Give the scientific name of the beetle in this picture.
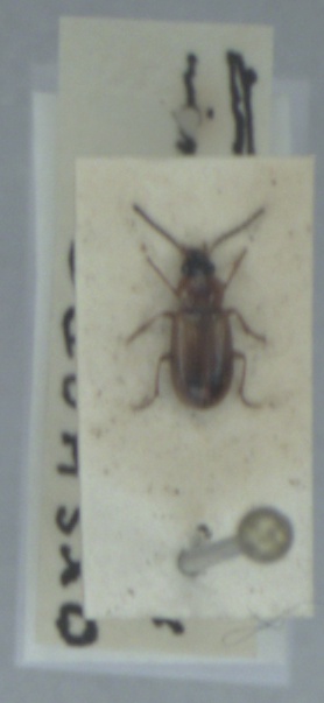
Acupalpus dorsalis
